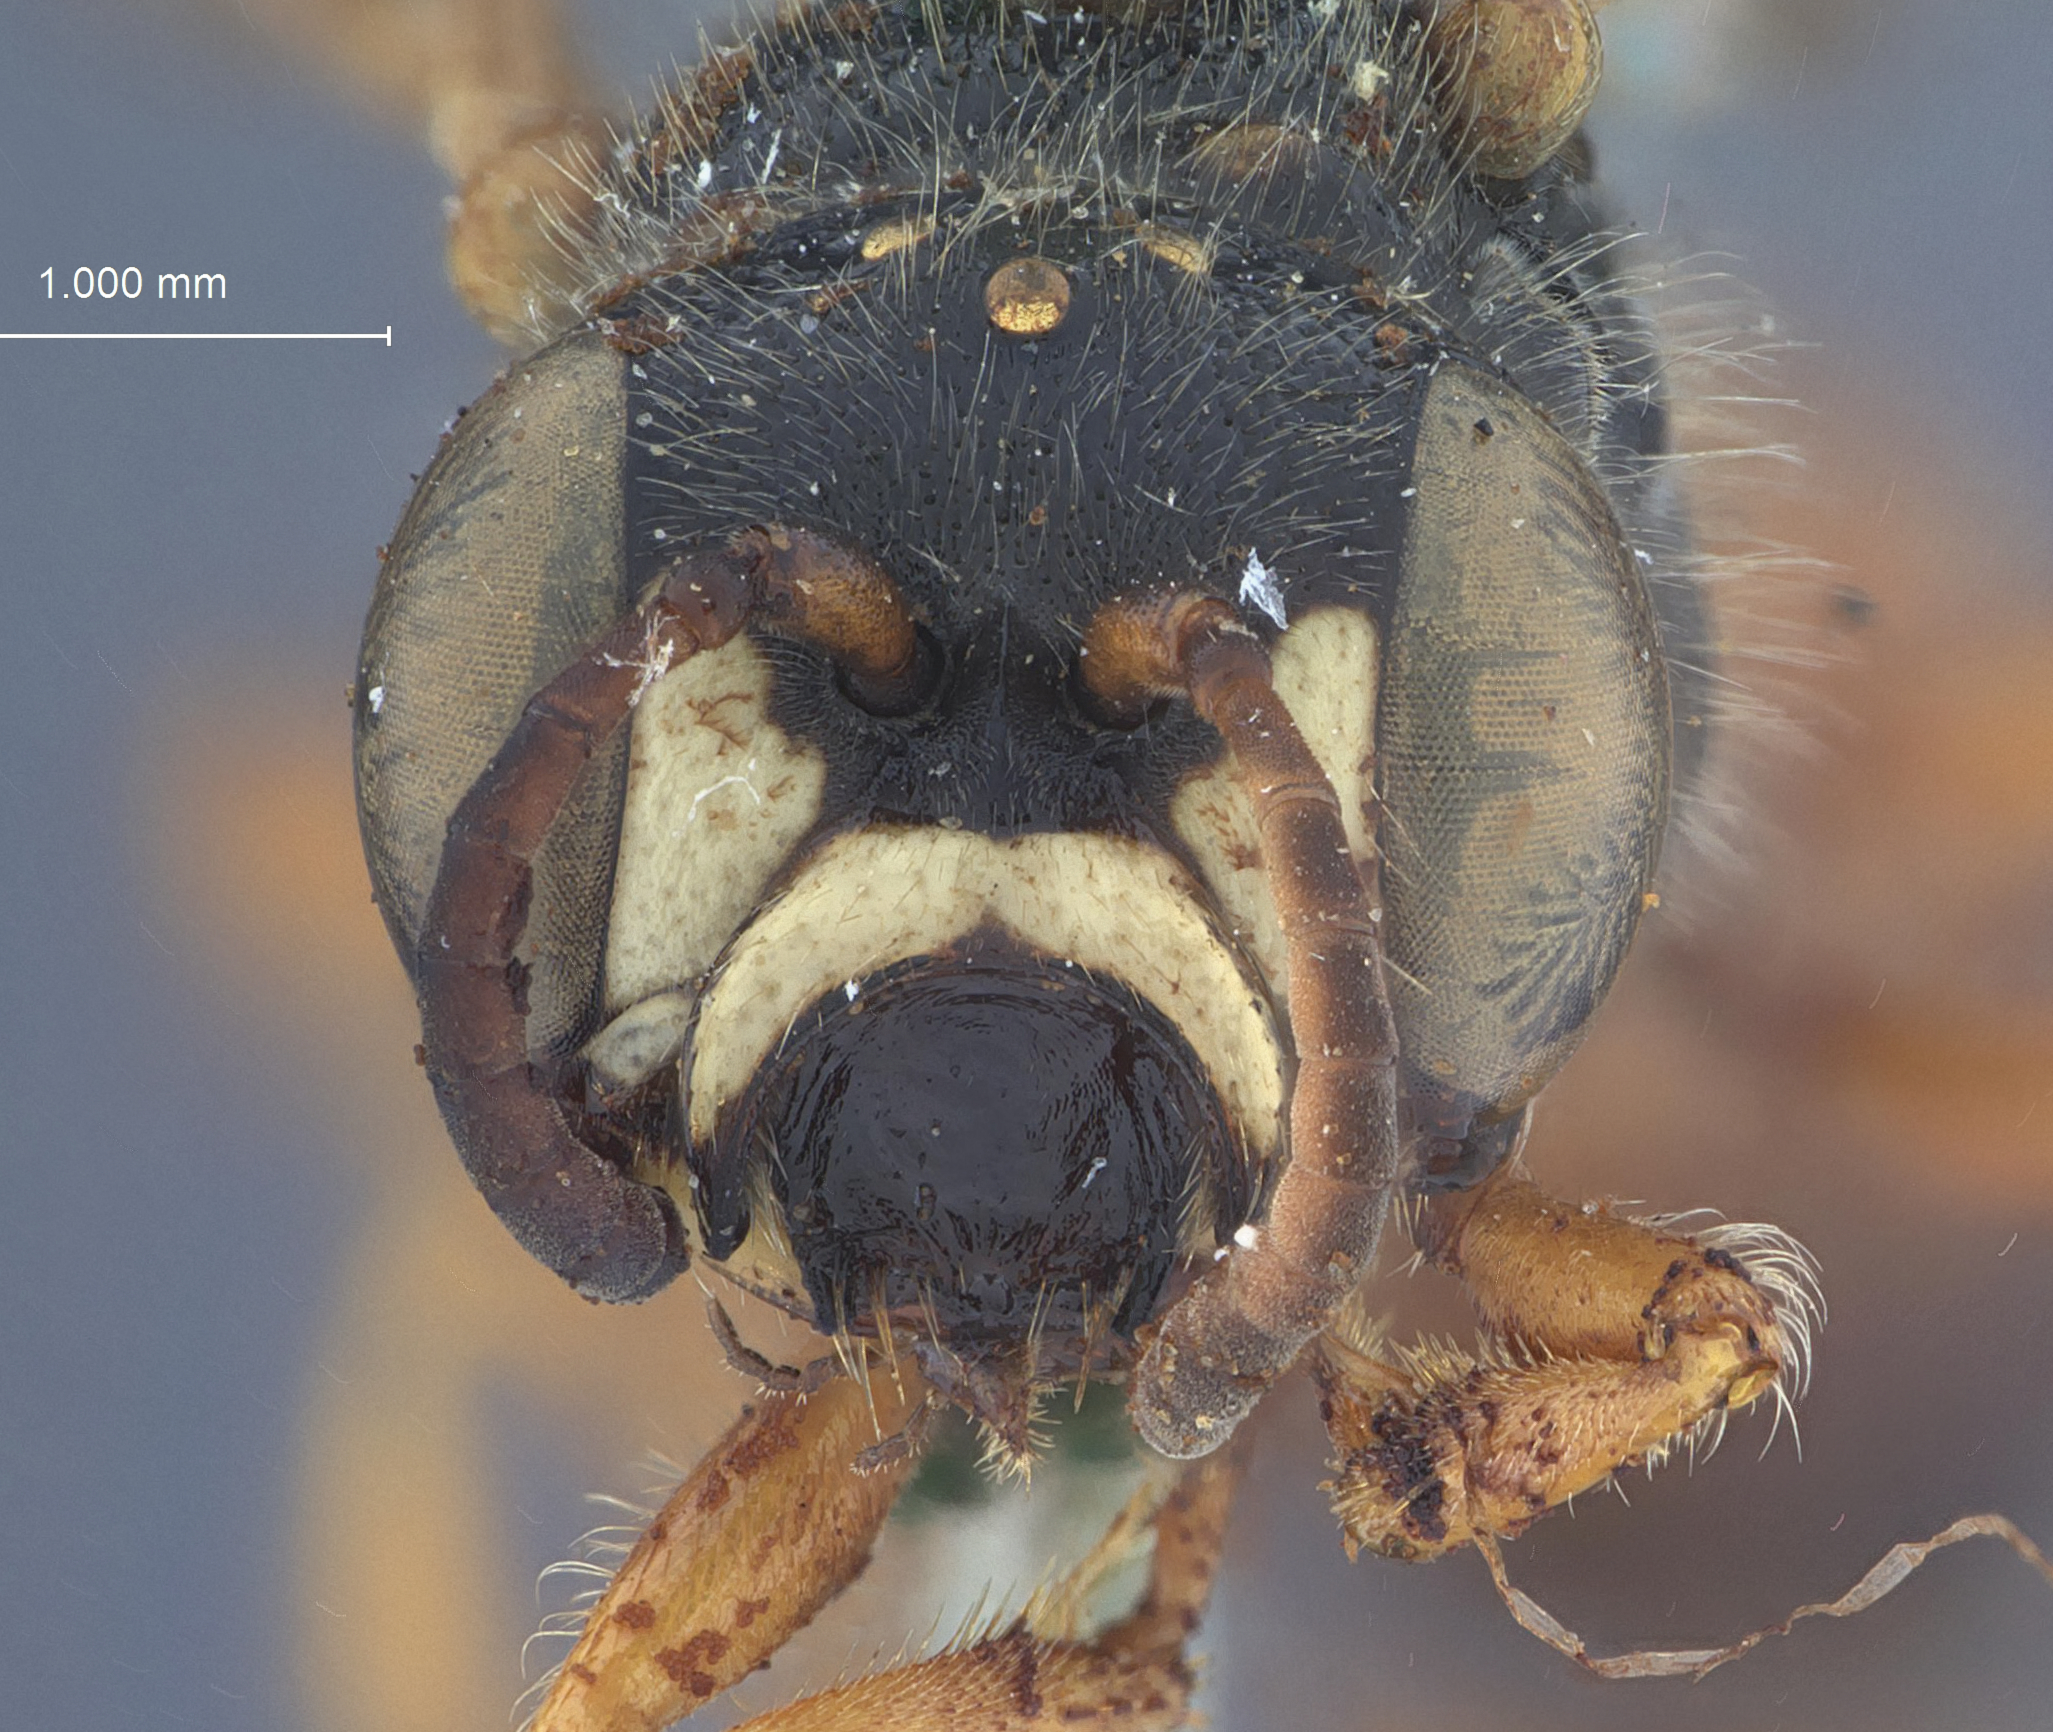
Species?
Cerceris falcifera
